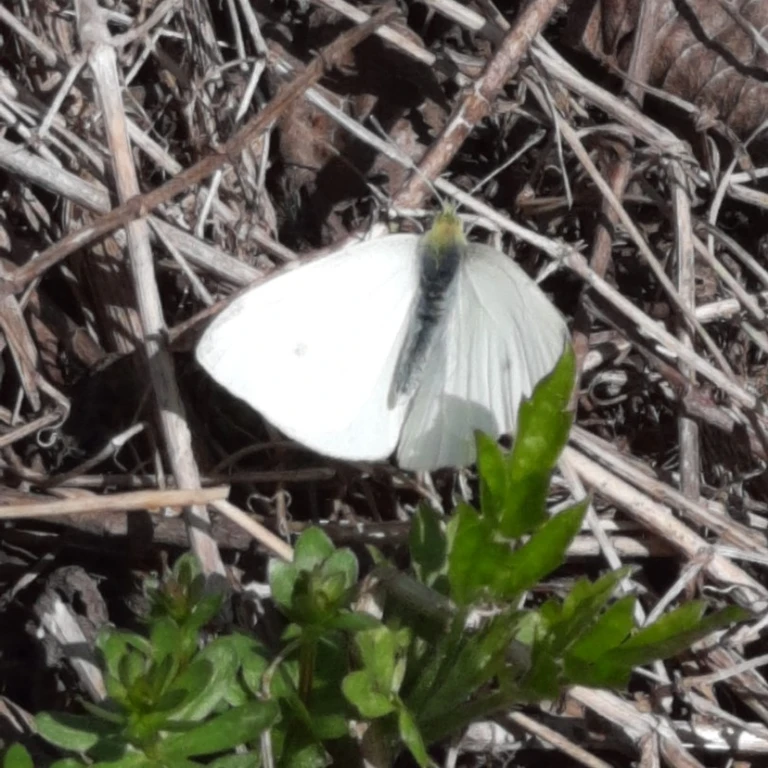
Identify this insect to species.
Pieris rapae
